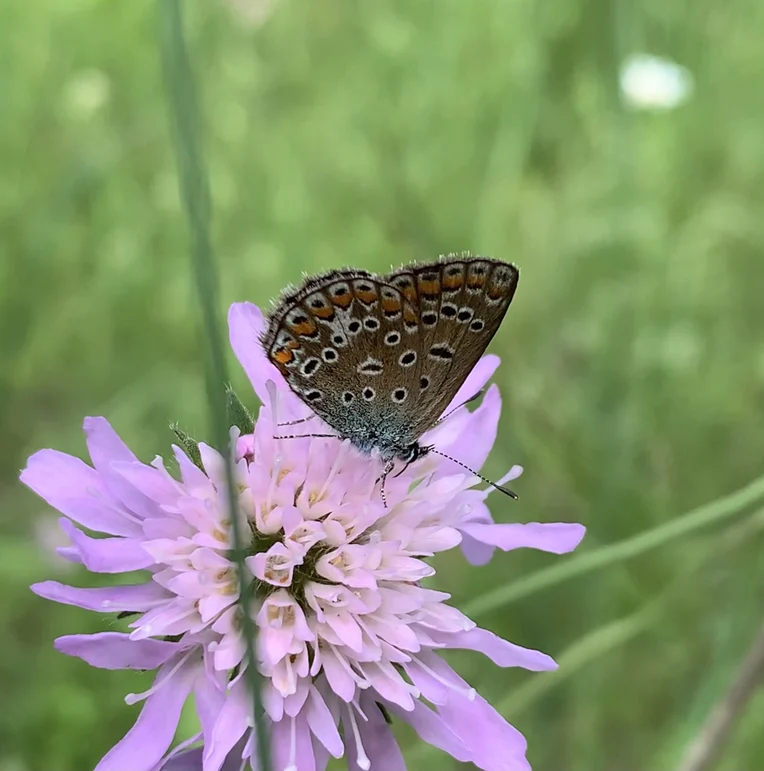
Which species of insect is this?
Polyommatus icarus
